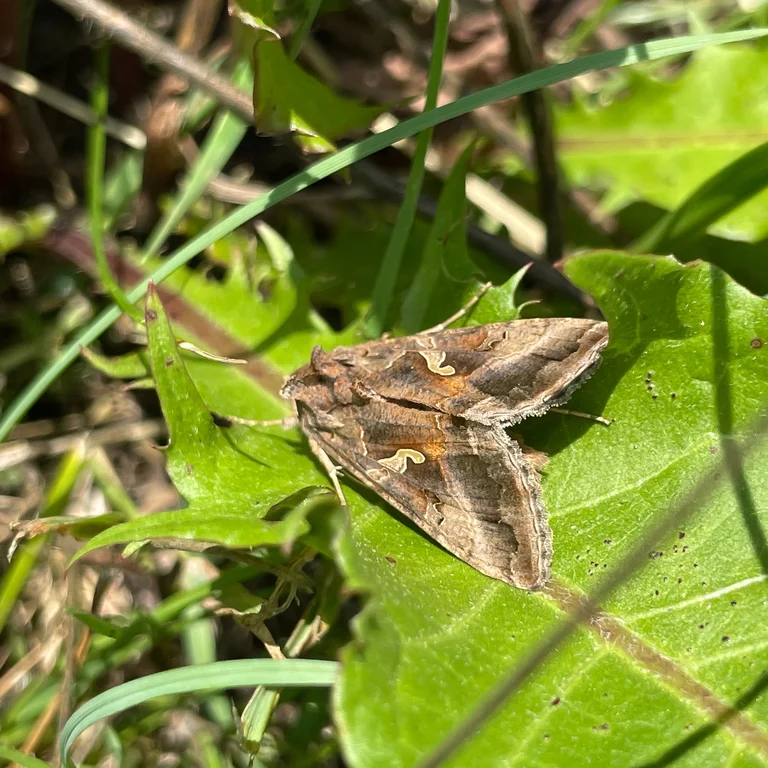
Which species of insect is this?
Autographa gamma
